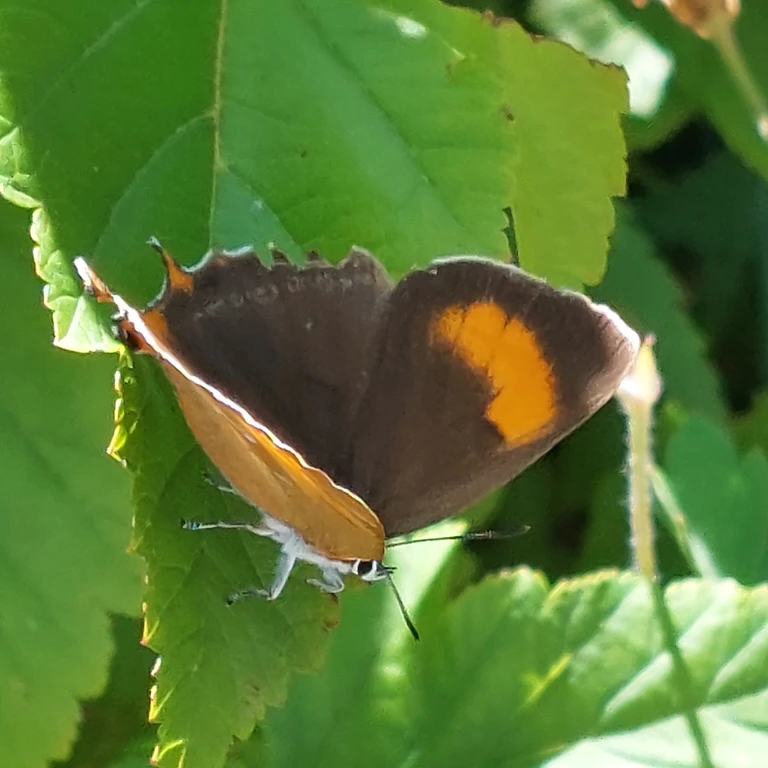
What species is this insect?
Thecla betulae
